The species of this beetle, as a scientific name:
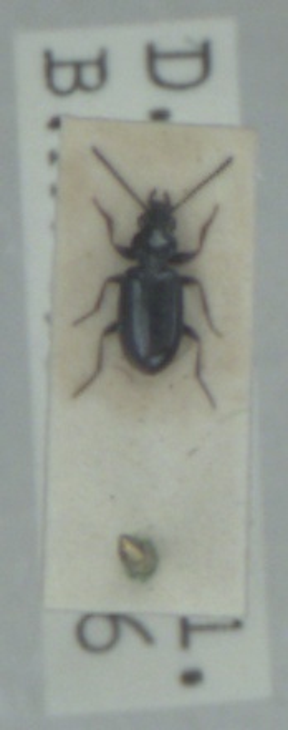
Bembidion minimum
